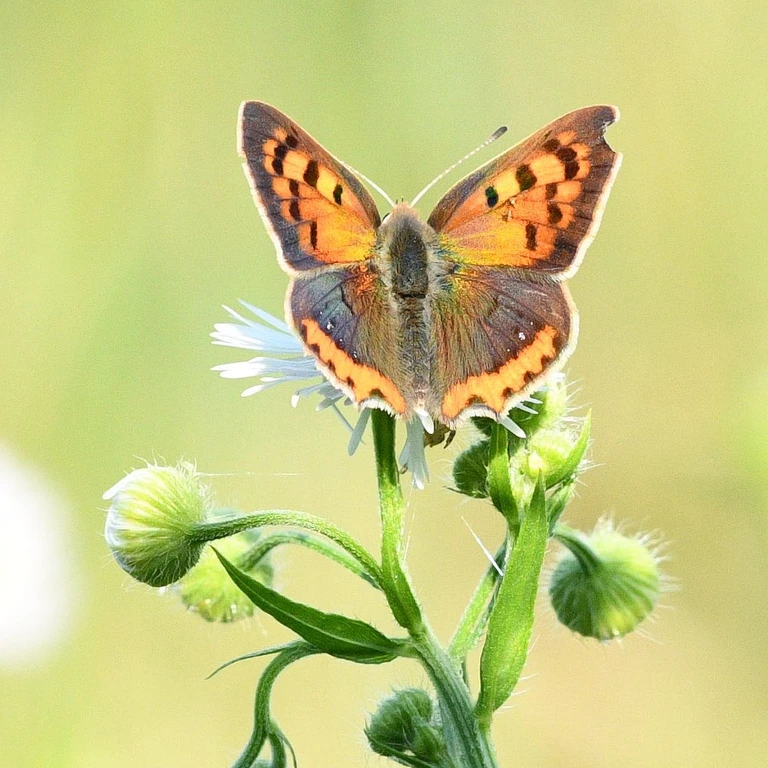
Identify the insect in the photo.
Lycaena phlaeas
